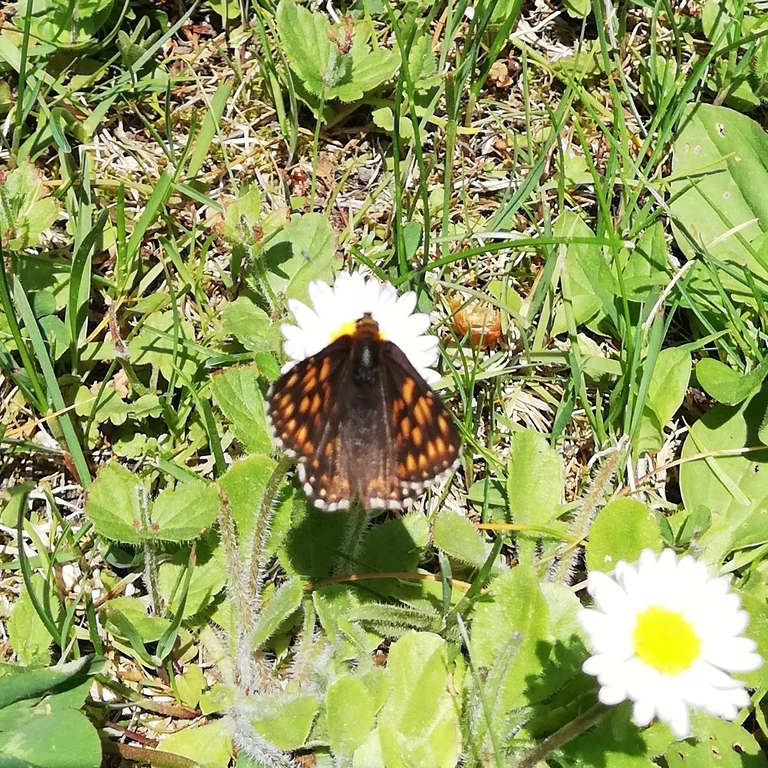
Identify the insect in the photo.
Hamearis lucina
